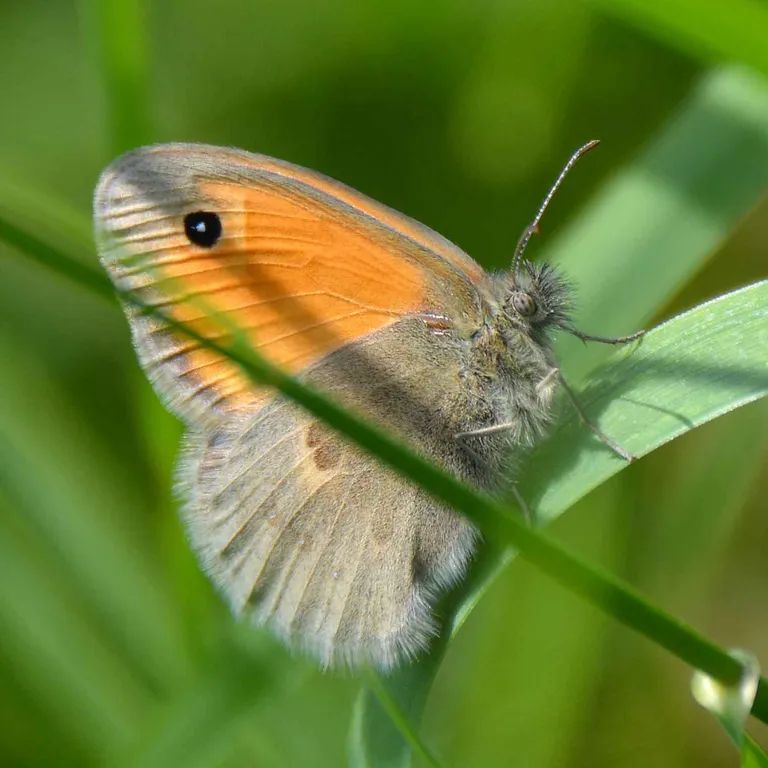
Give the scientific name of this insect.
Coenonympha pamphilus
